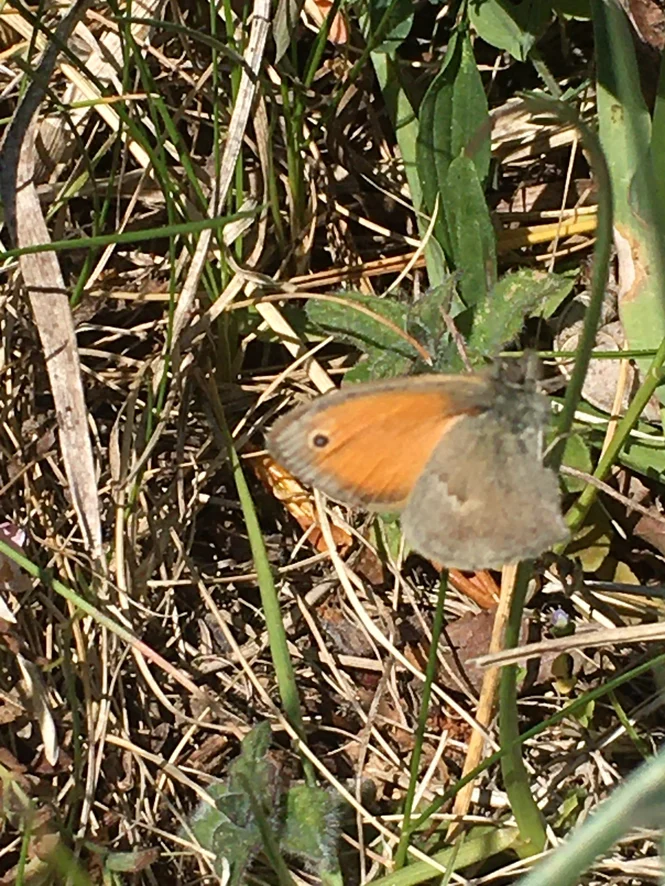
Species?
Coenonympha pamphilus
